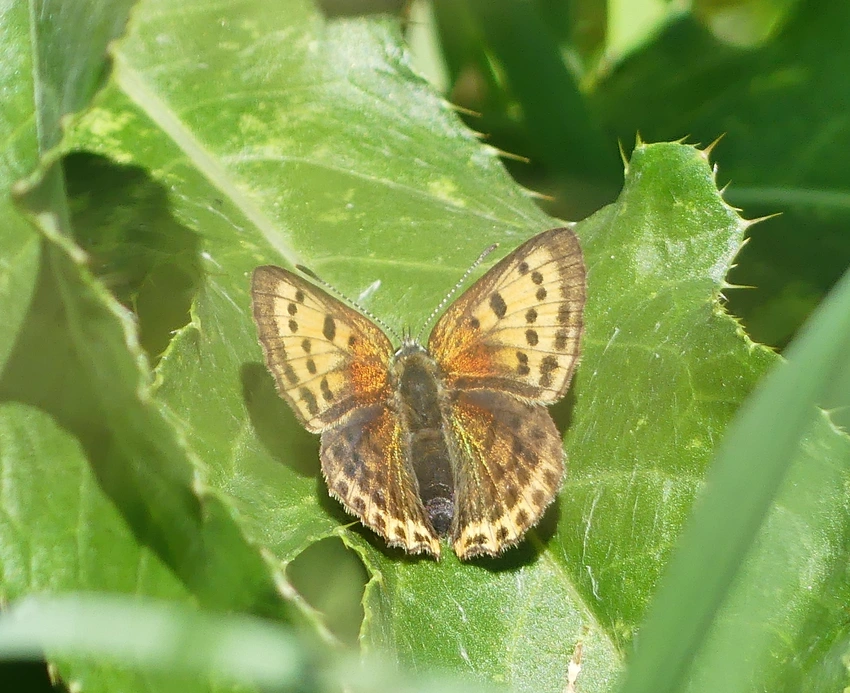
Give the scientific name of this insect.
Lycaena virgaureae
